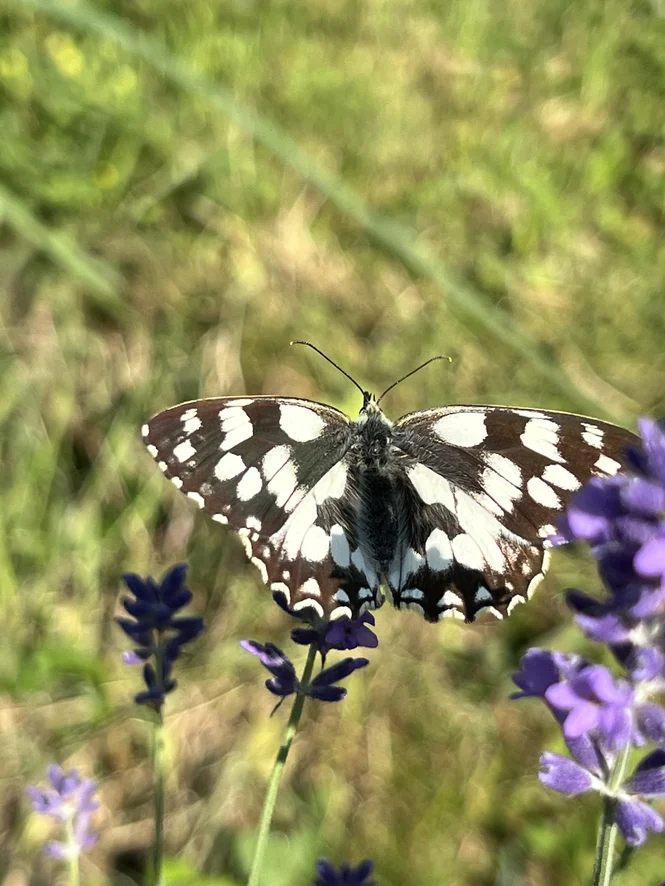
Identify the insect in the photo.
Melanargia galathea
